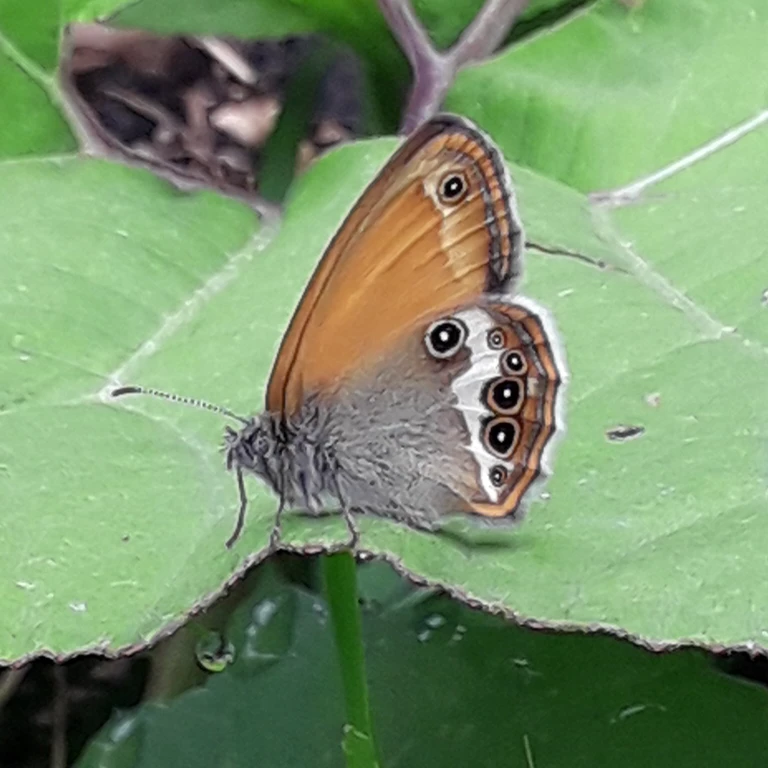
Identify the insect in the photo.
Coenonympha arcania
